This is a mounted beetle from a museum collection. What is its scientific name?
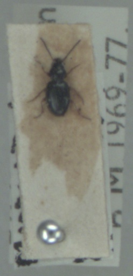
Bembidion gilvipes
